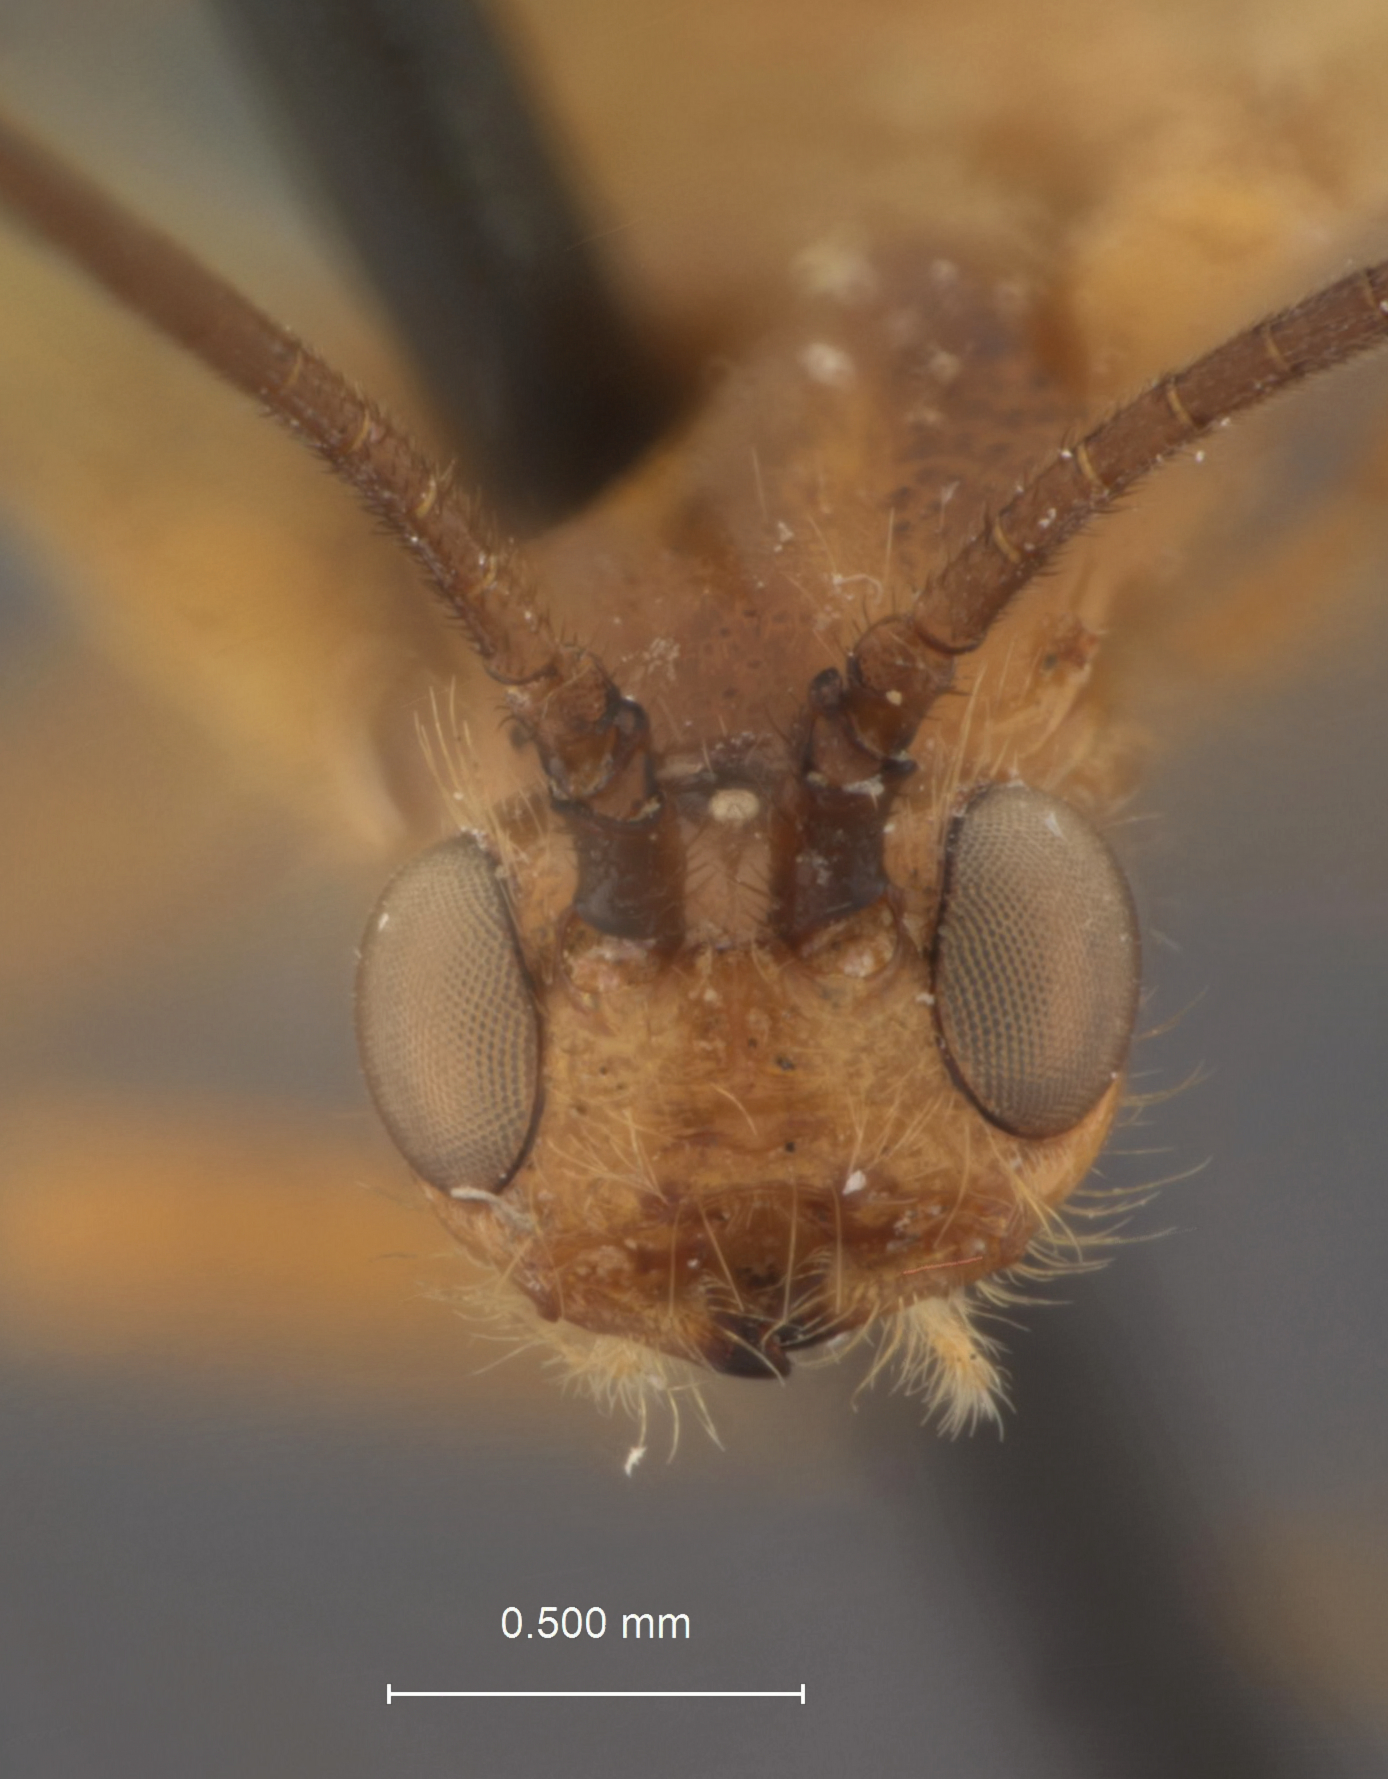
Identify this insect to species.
Platybracon javensis
